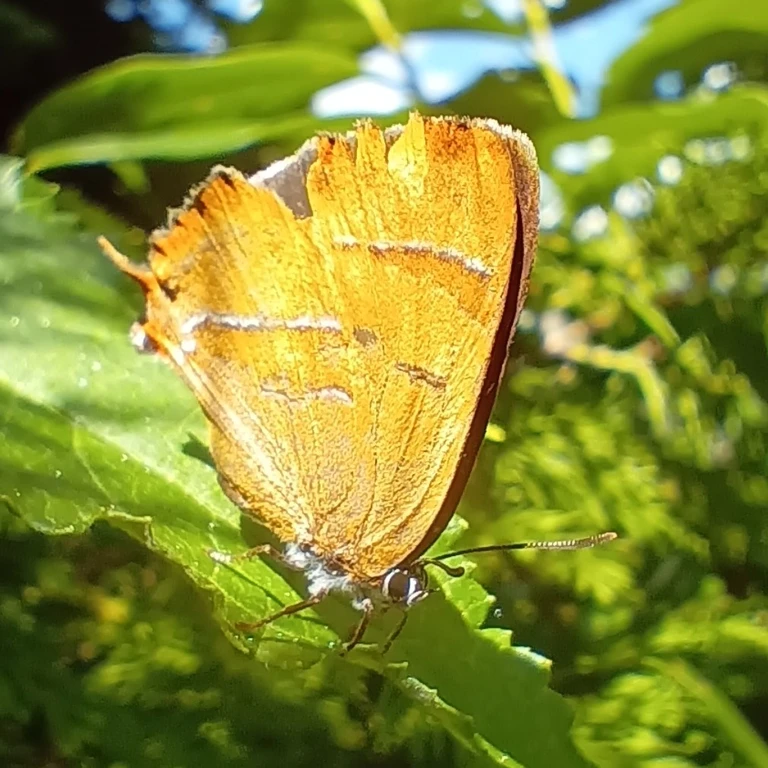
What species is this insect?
Thecla betulae
